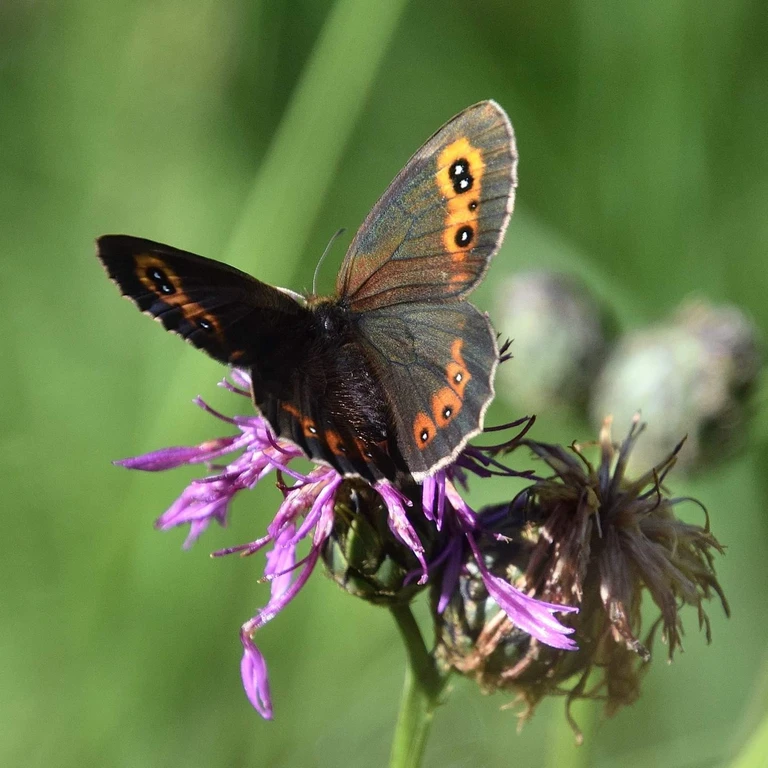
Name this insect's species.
Erebia aethiops
